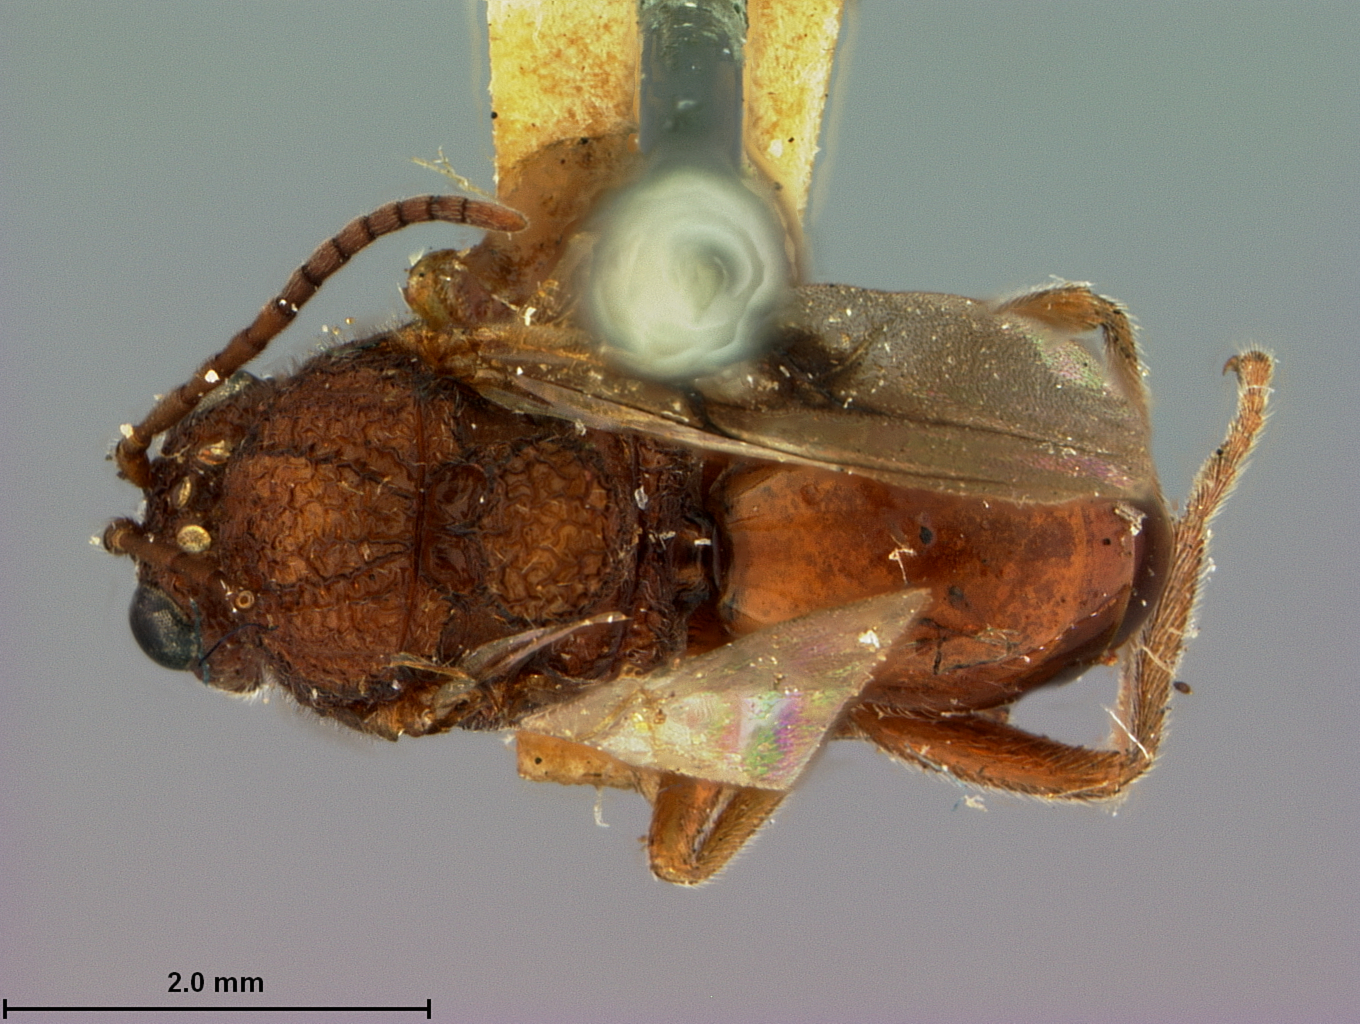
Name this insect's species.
Cynips quercus
